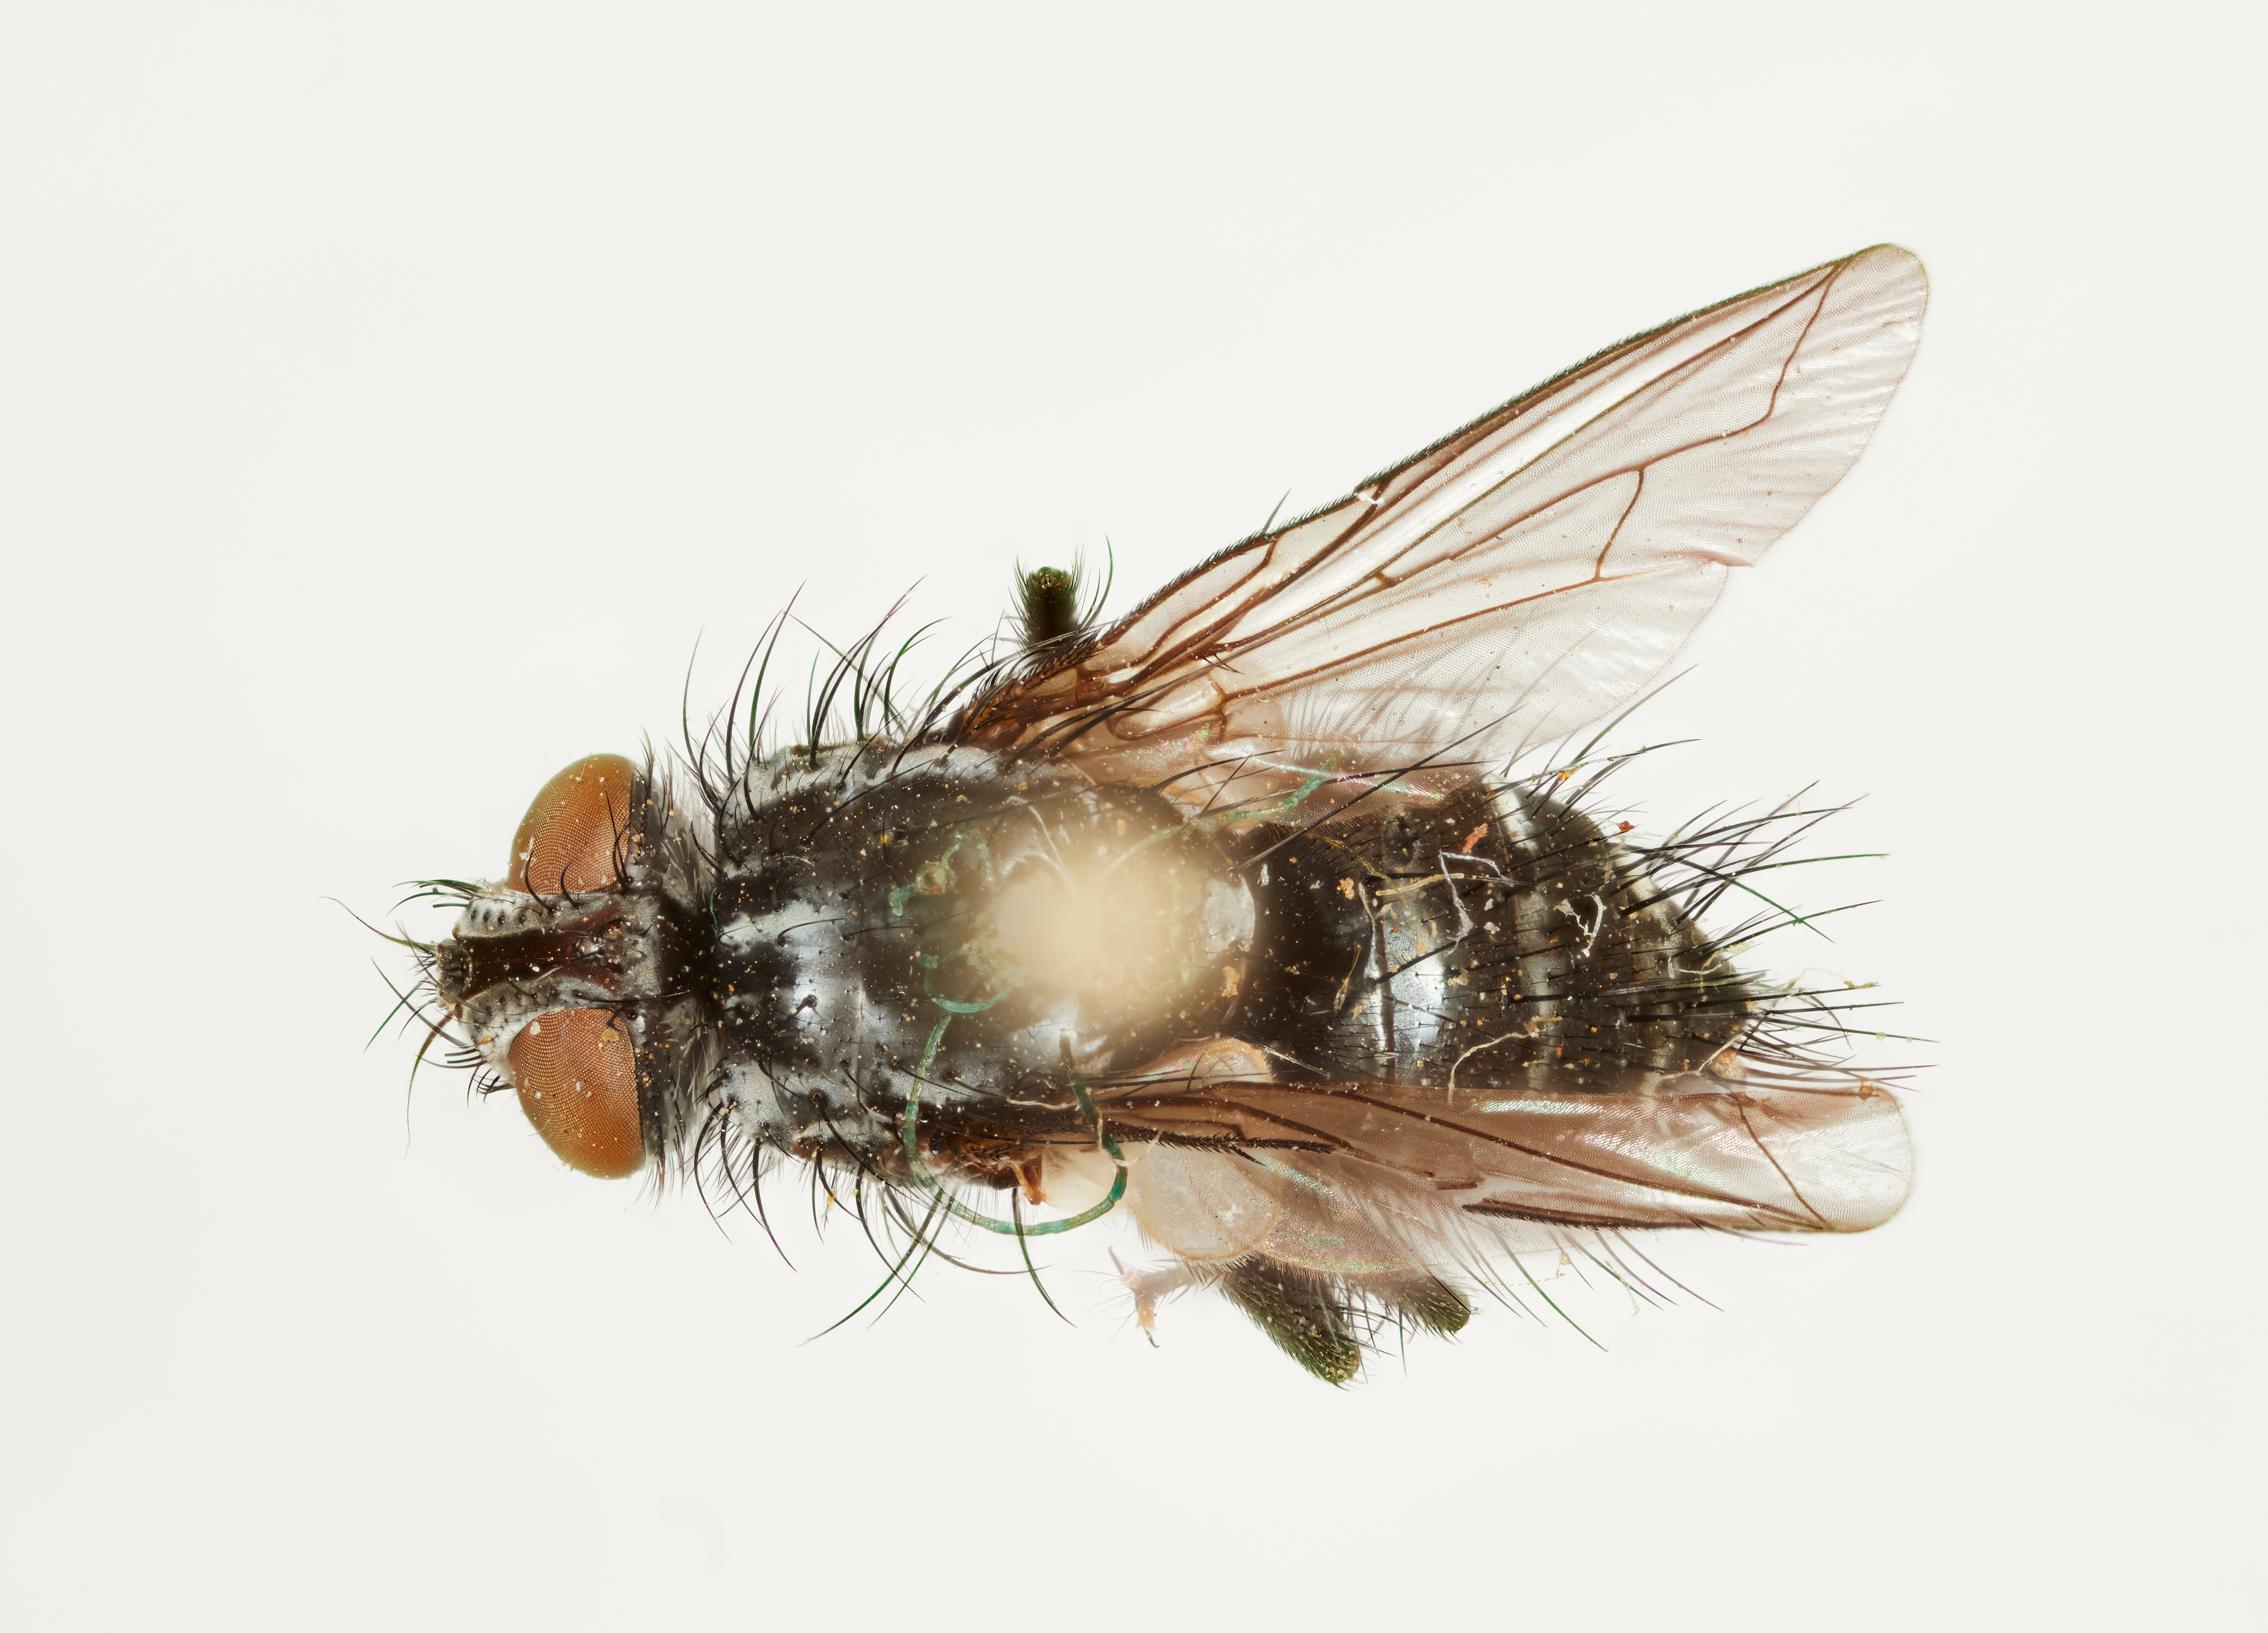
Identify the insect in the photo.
Incamyia spinicosta
